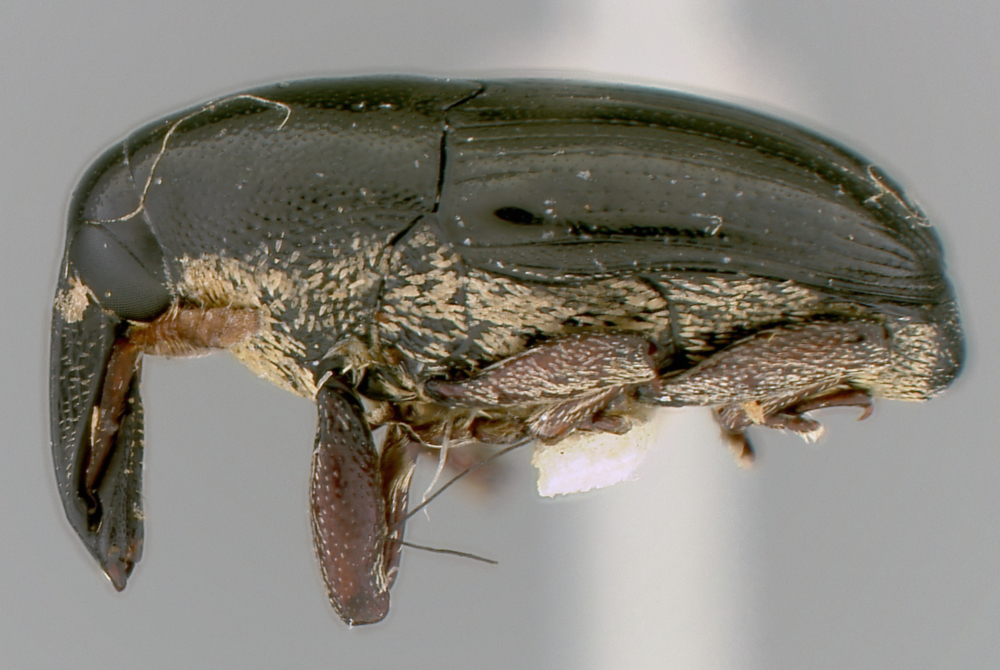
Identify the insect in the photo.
Loboderes parvulus
